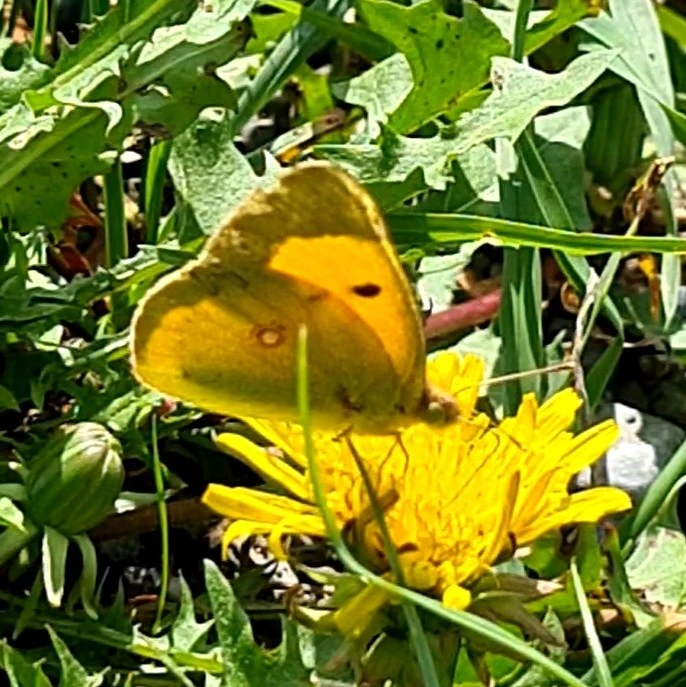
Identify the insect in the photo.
Colias croceus
